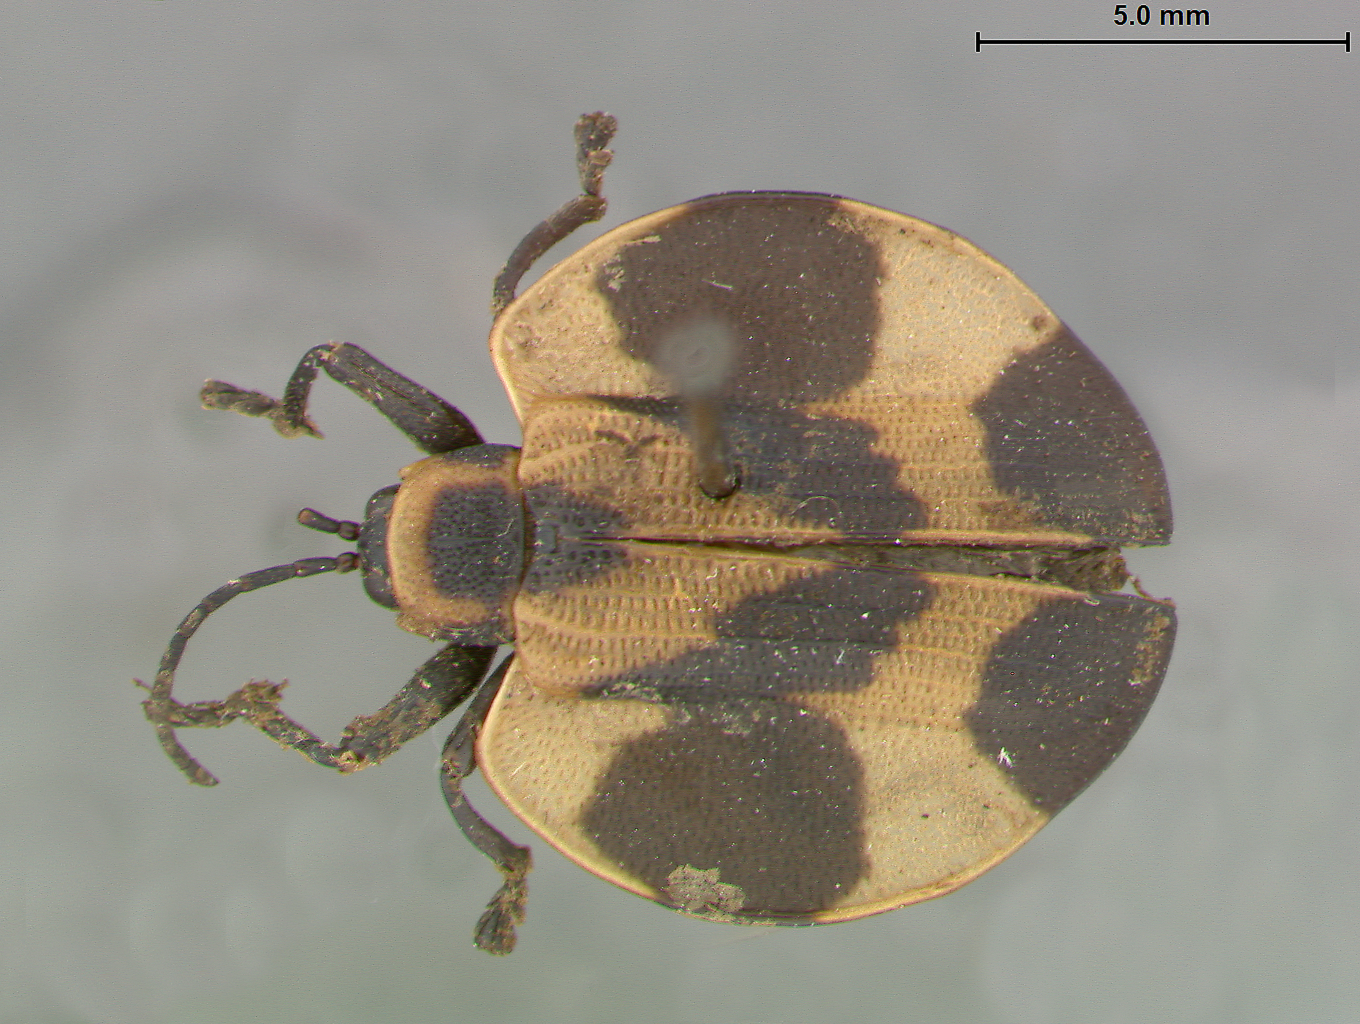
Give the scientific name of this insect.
Sceloenopla rotunda
